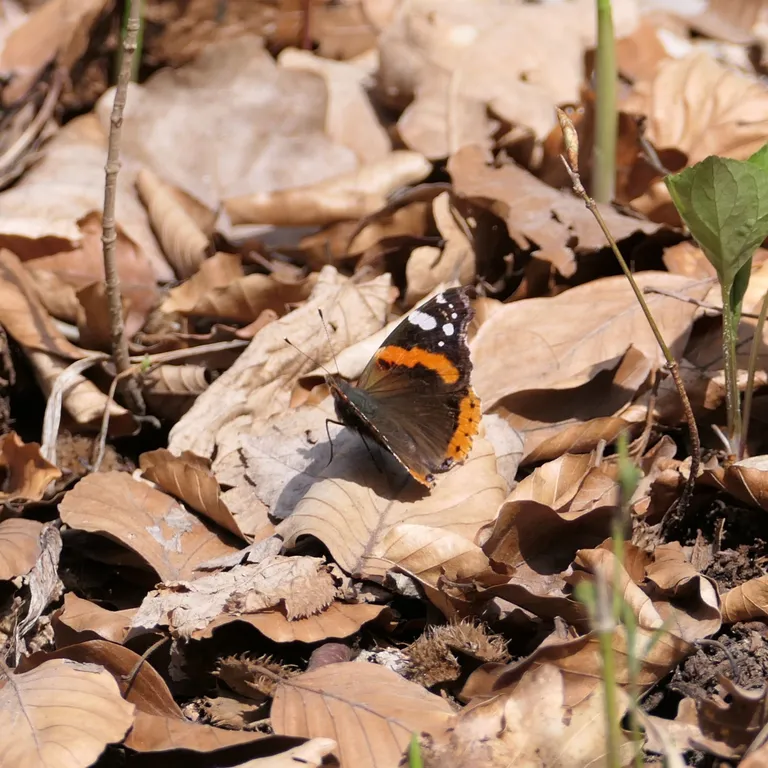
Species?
Vanessa atalanta
